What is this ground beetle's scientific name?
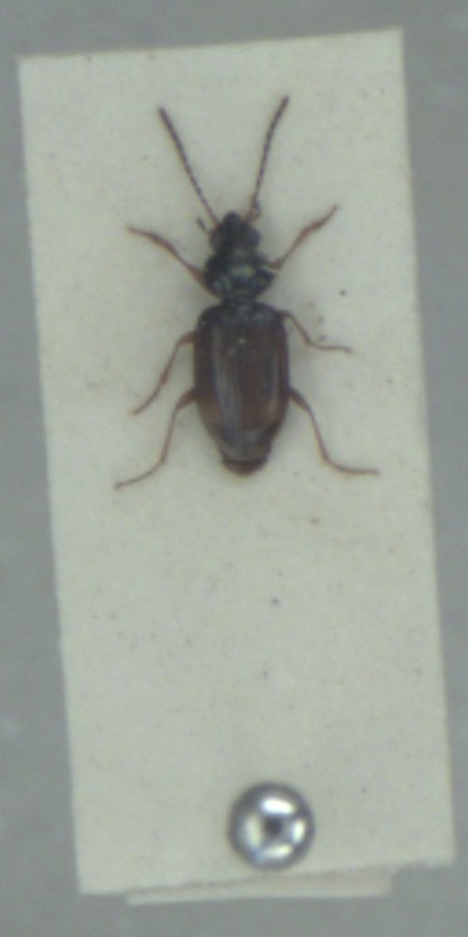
Bembidion lunulatum
